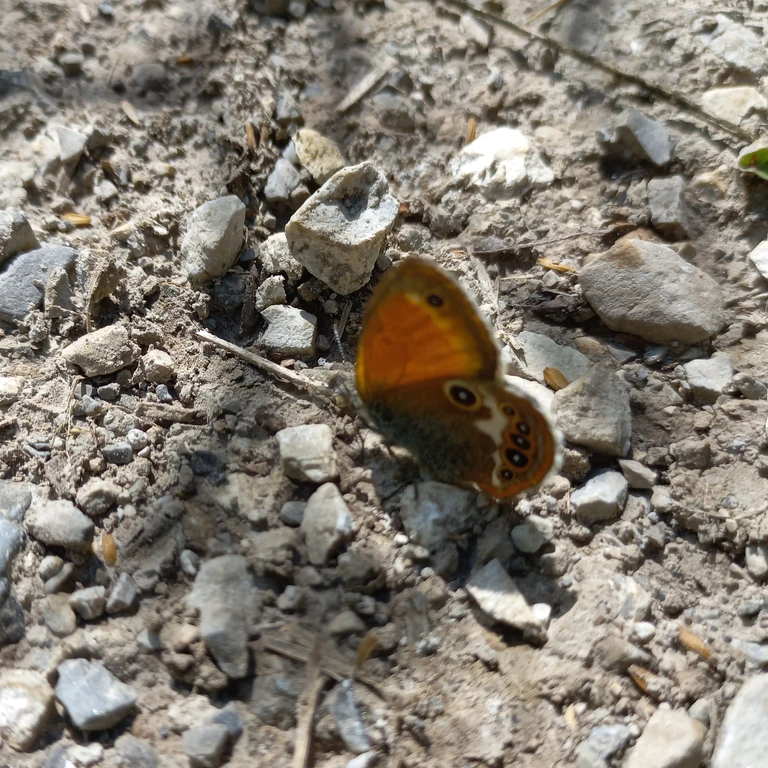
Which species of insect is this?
Coenonympha arcania
